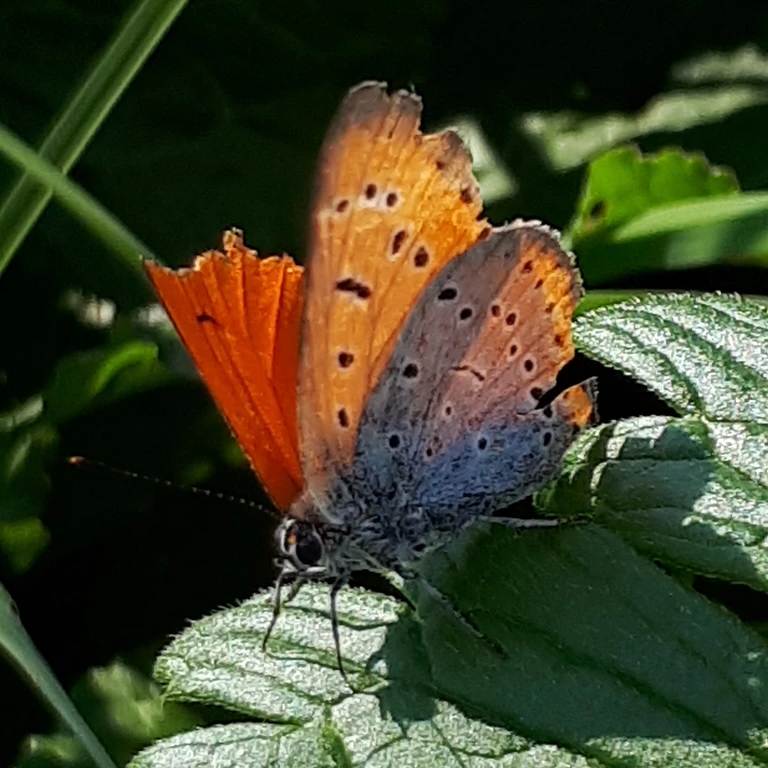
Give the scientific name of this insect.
Lycaena dispar
